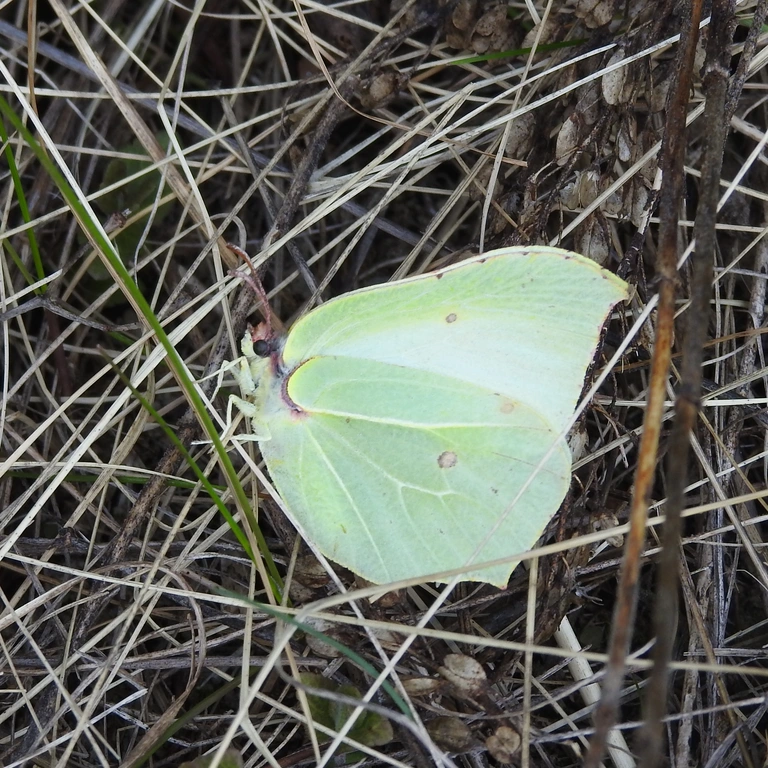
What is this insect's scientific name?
Gonepteryx rhamni
